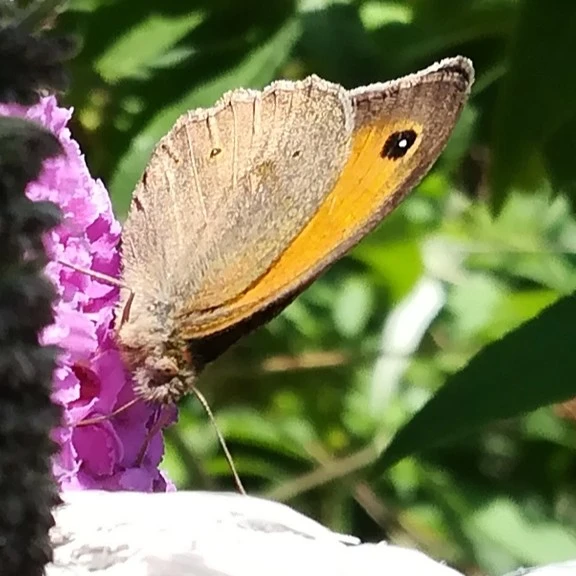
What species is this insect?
Maniola jurtina
